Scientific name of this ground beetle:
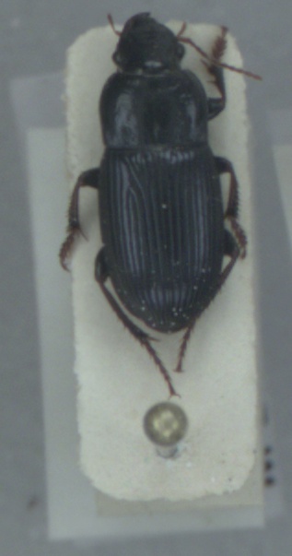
Harpalus rubripes
